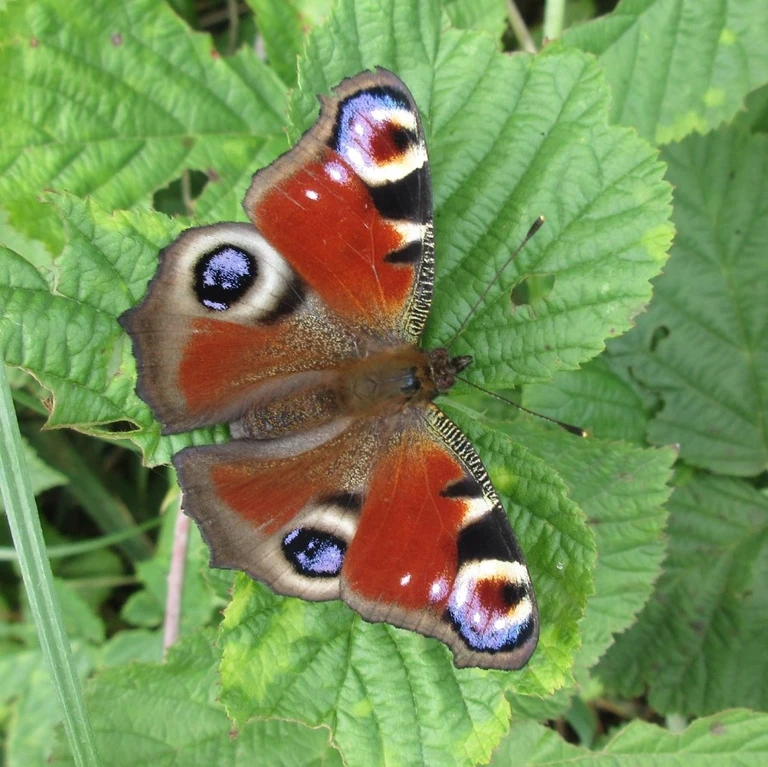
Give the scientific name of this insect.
Aglais io
